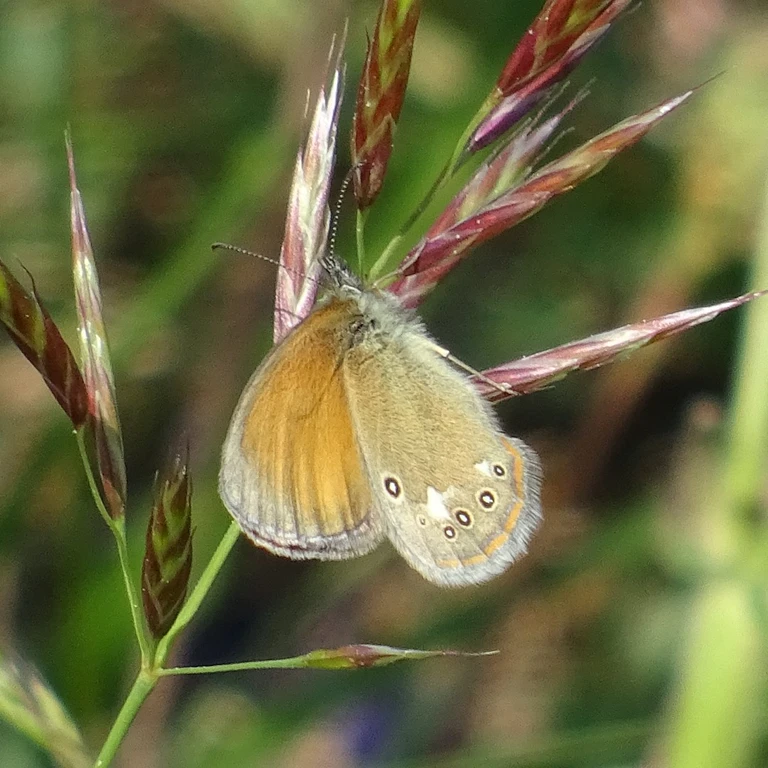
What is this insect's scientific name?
Coenonympha glycerion (also Coenonympha iphis)
